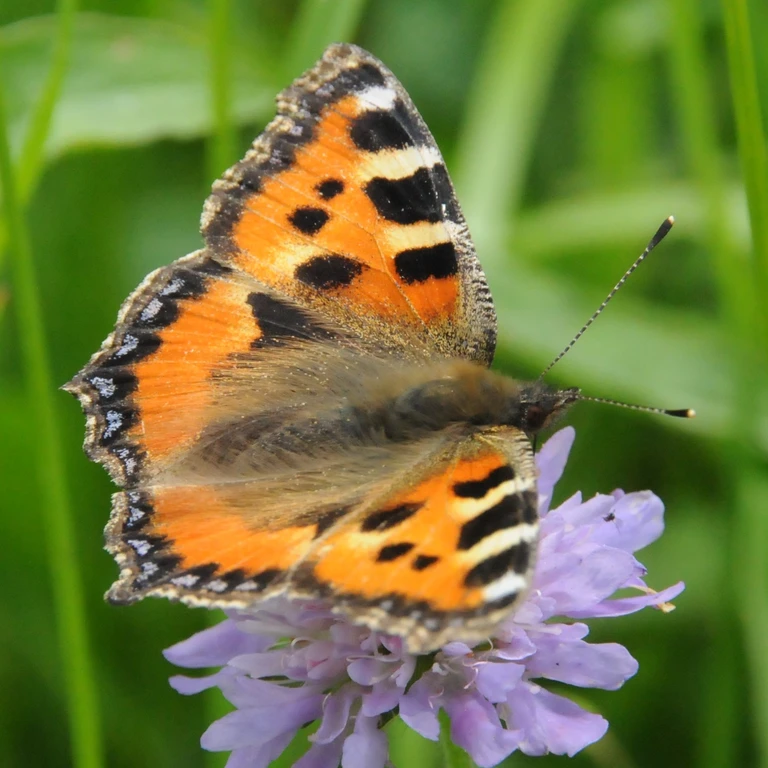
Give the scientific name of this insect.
Aglais urticae
